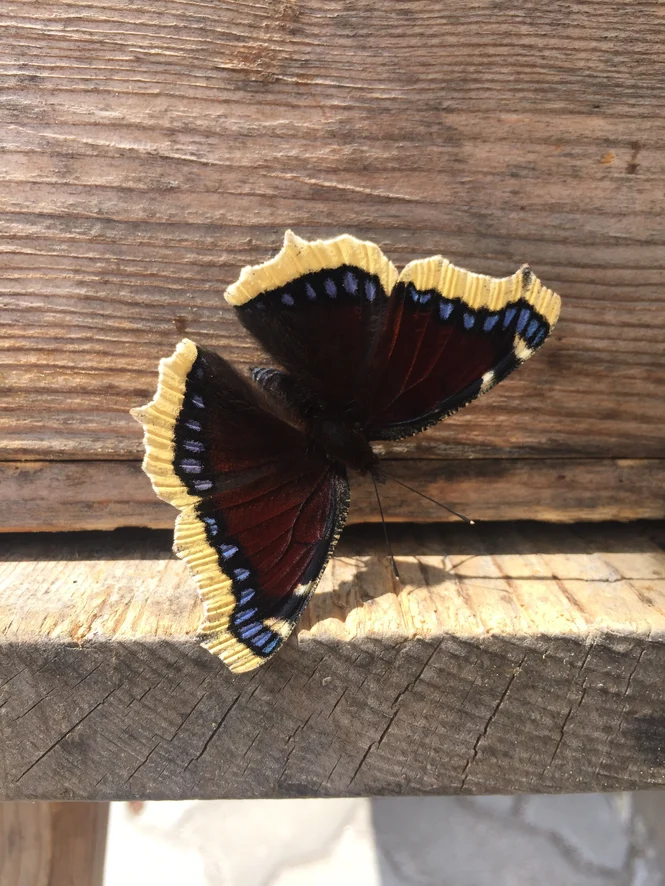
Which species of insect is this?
Nymphalis antiopa
